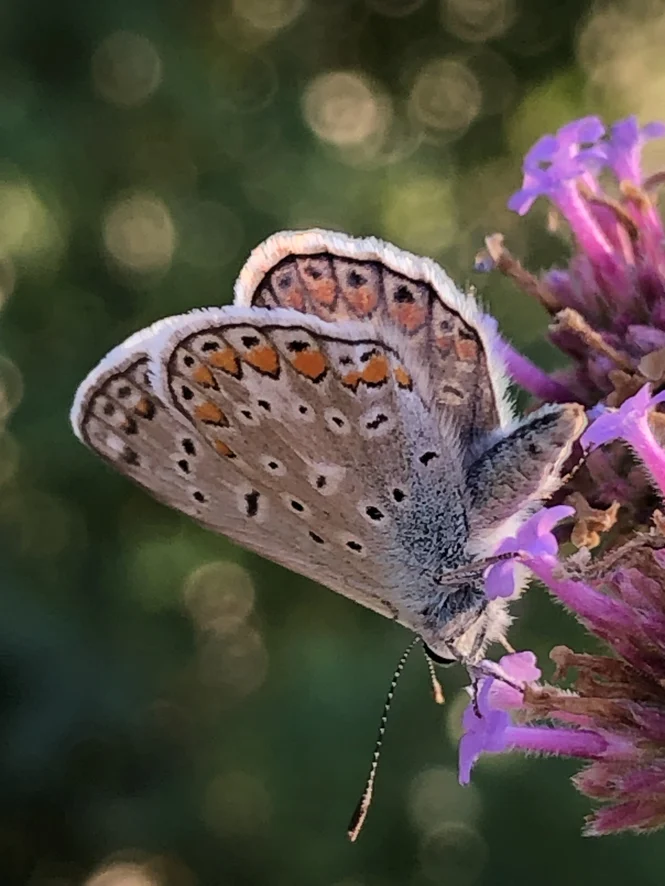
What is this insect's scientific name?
Polyommatus icarus
